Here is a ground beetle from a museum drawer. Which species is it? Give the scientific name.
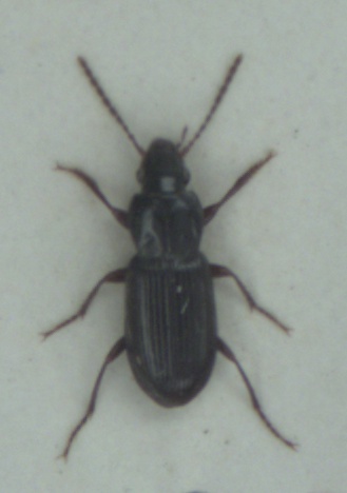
Pterostichus minor
